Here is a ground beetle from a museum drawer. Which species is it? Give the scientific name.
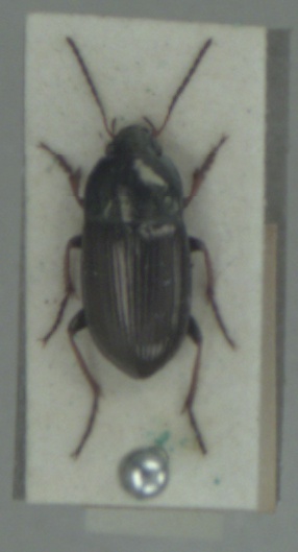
Amara plebeja
